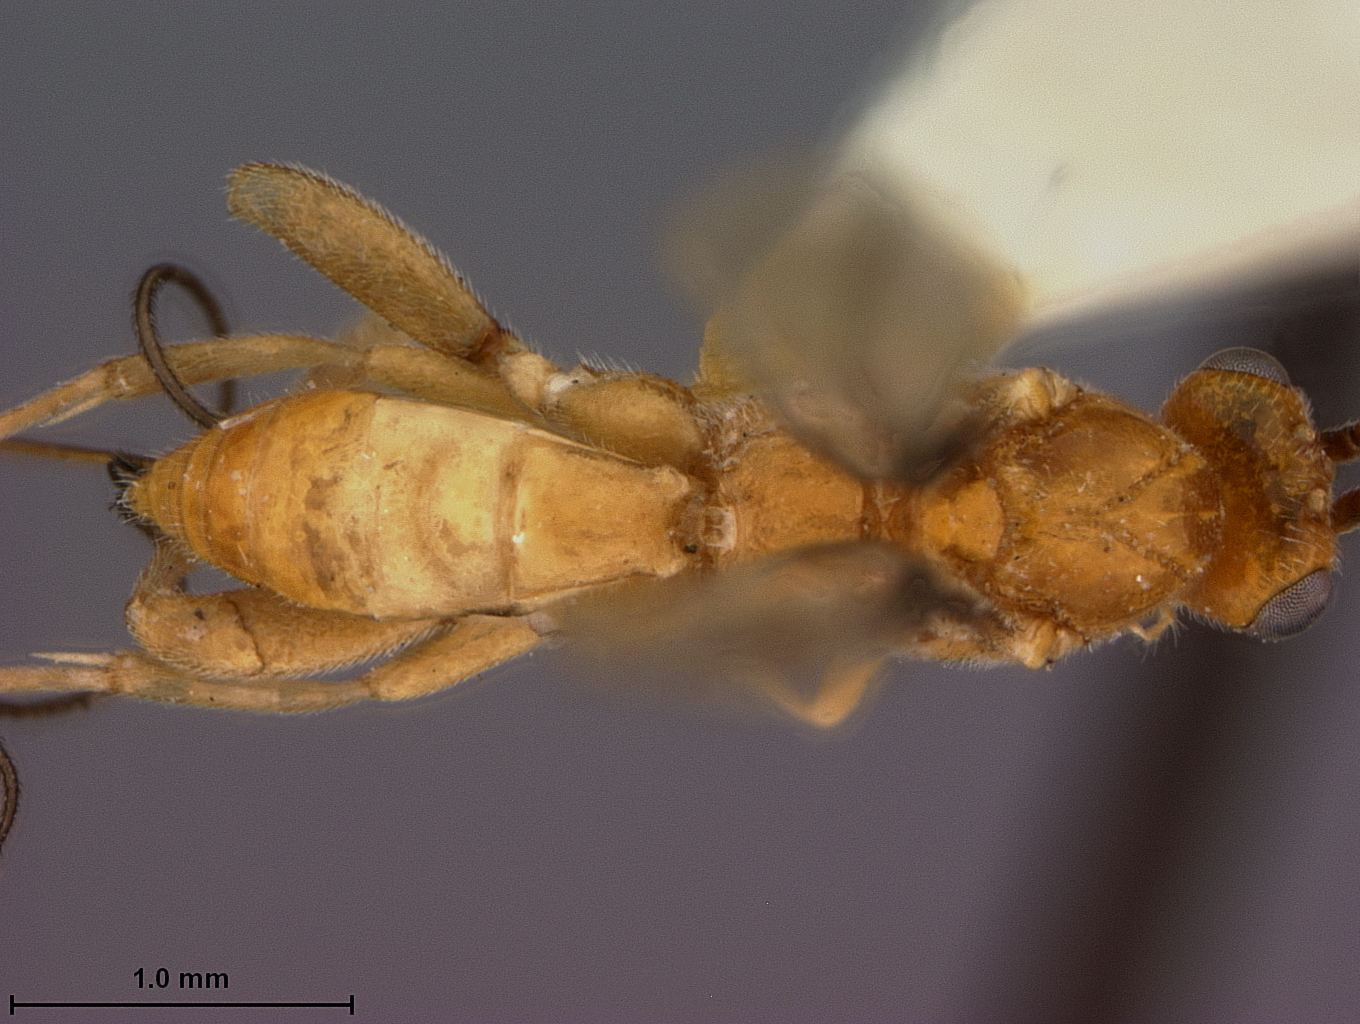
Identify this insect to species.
Camptothlipsis flavidus
